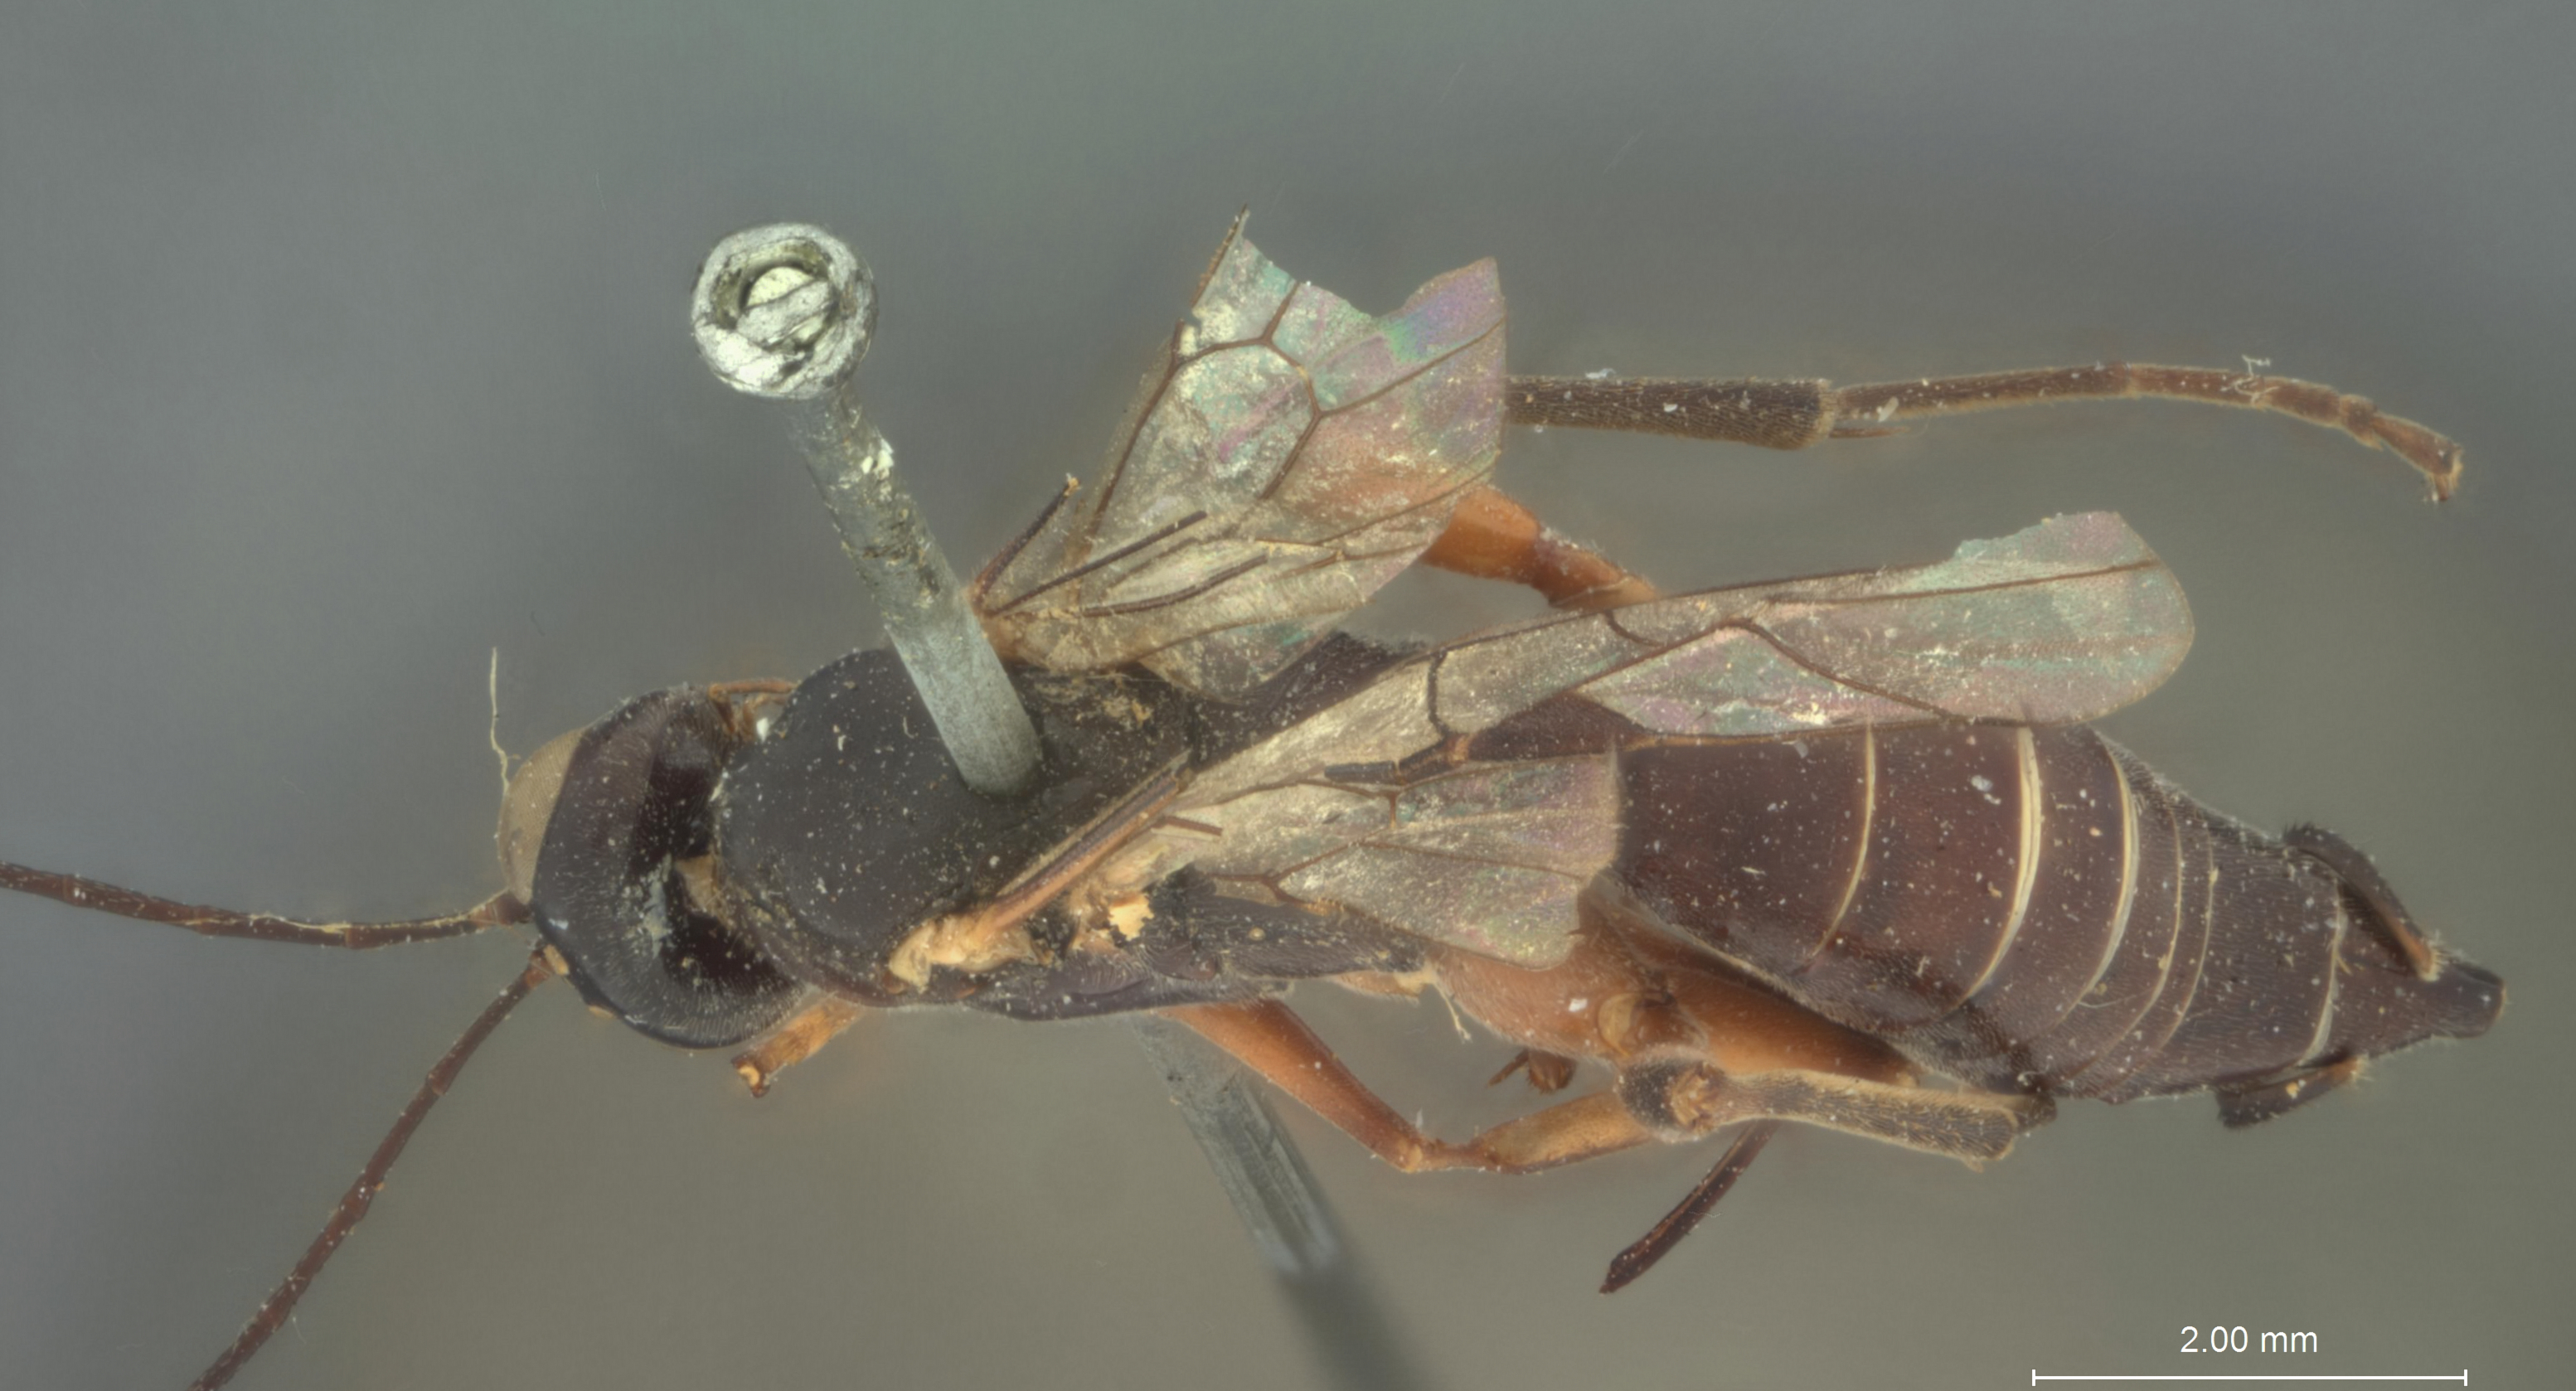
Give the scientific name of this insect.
Pimpla yuconensis
